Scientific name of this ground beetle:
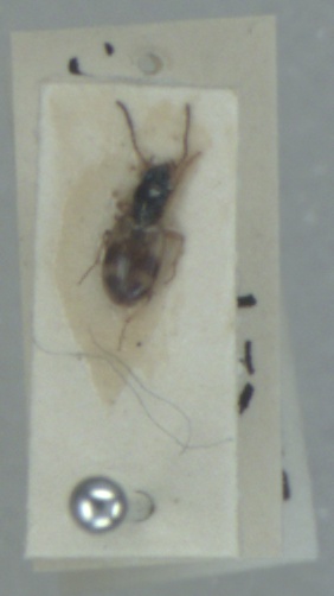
Bembidion articulatum
